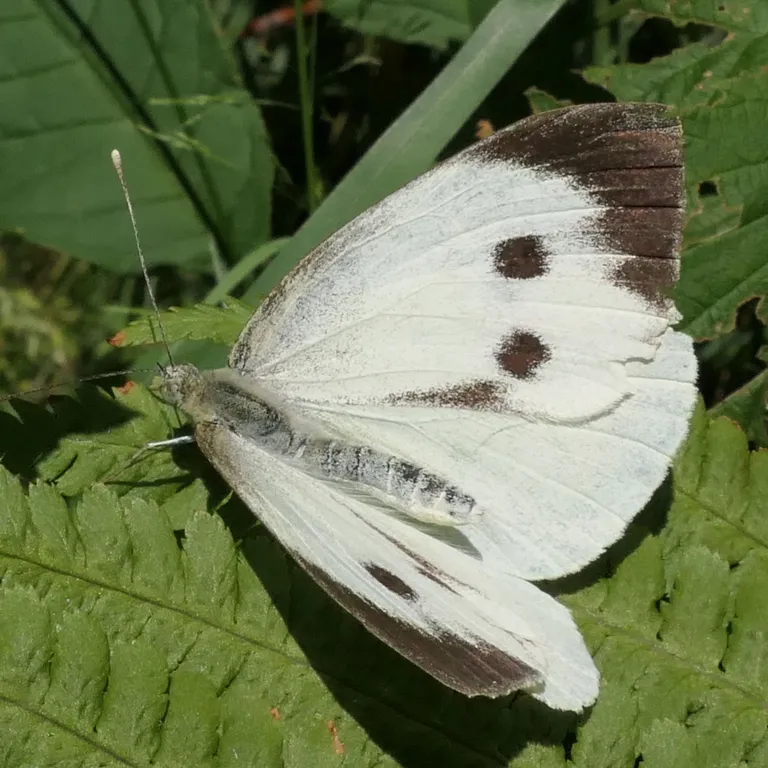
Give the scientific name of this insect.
Pieris brassicae
